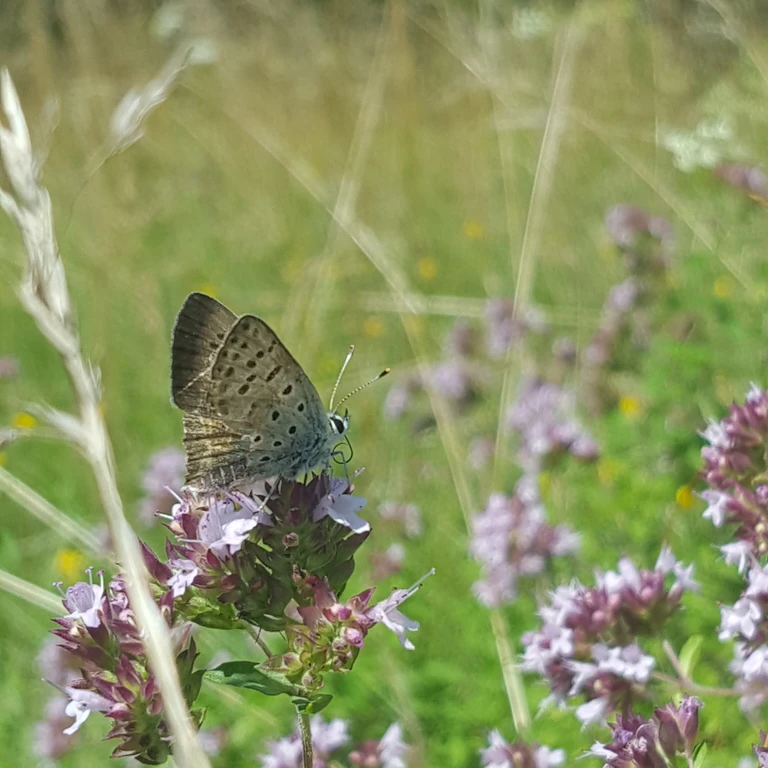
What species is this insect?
Lycaena tityrus (also Loweia tityrus)
